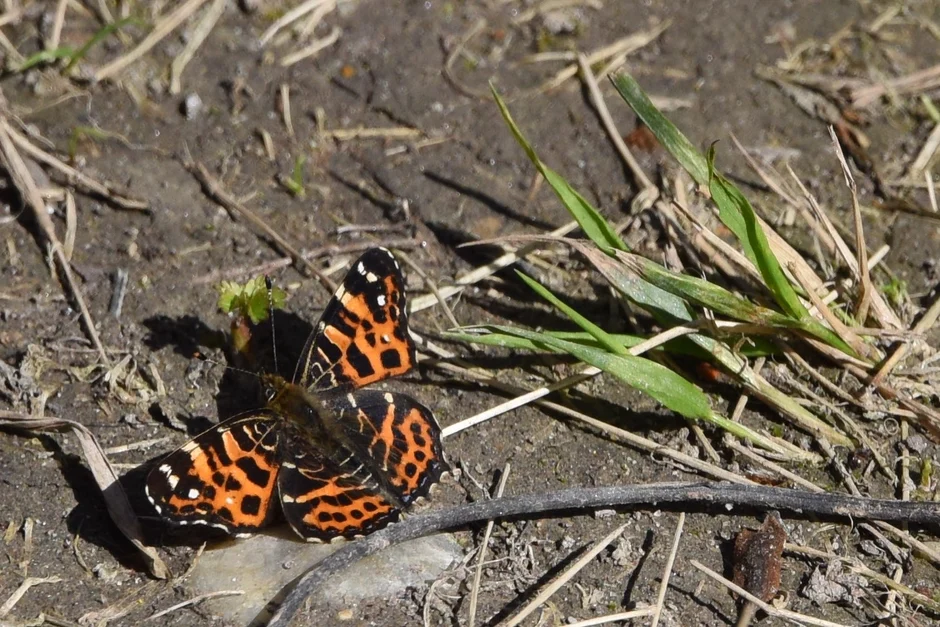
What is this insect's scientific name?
Araschnia levana
